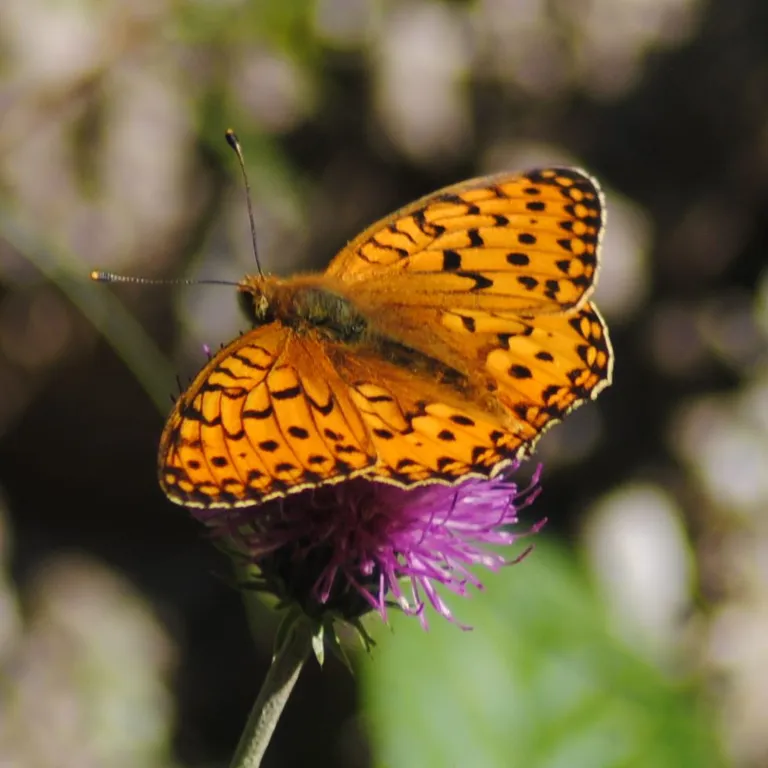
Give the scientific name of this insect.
Speyeria aglaja
